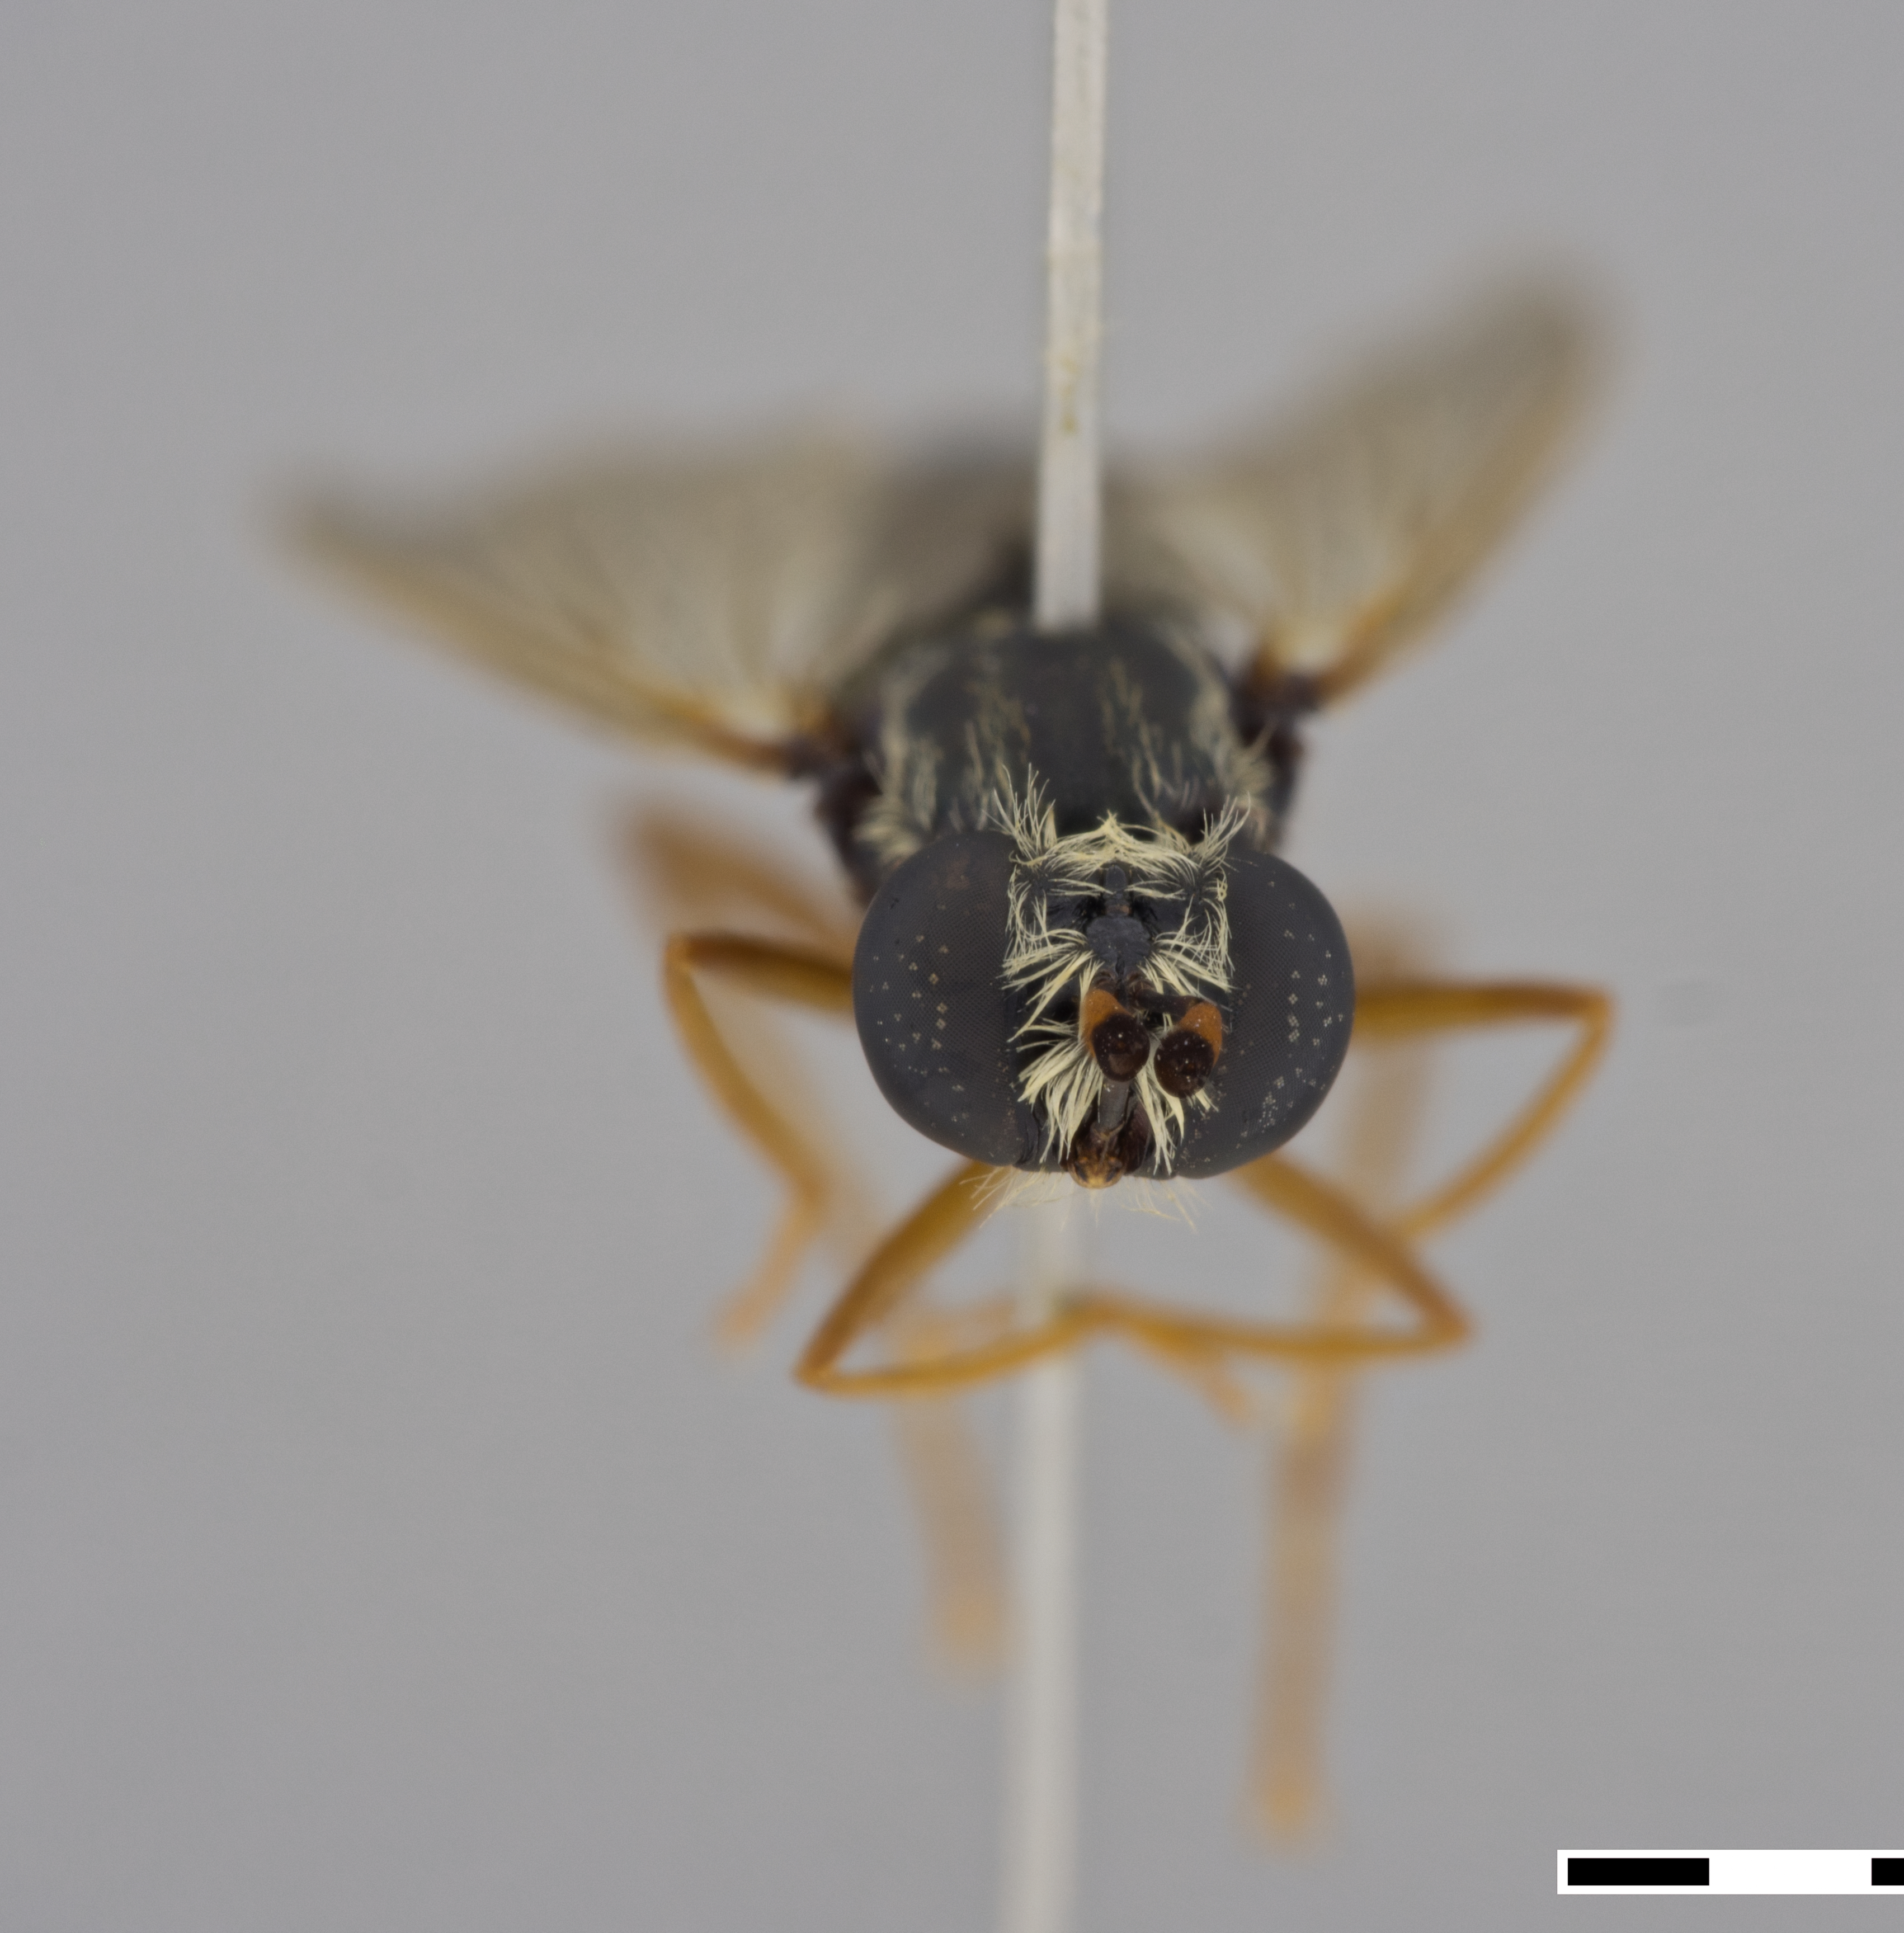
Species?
Arenomydas caerulescens
